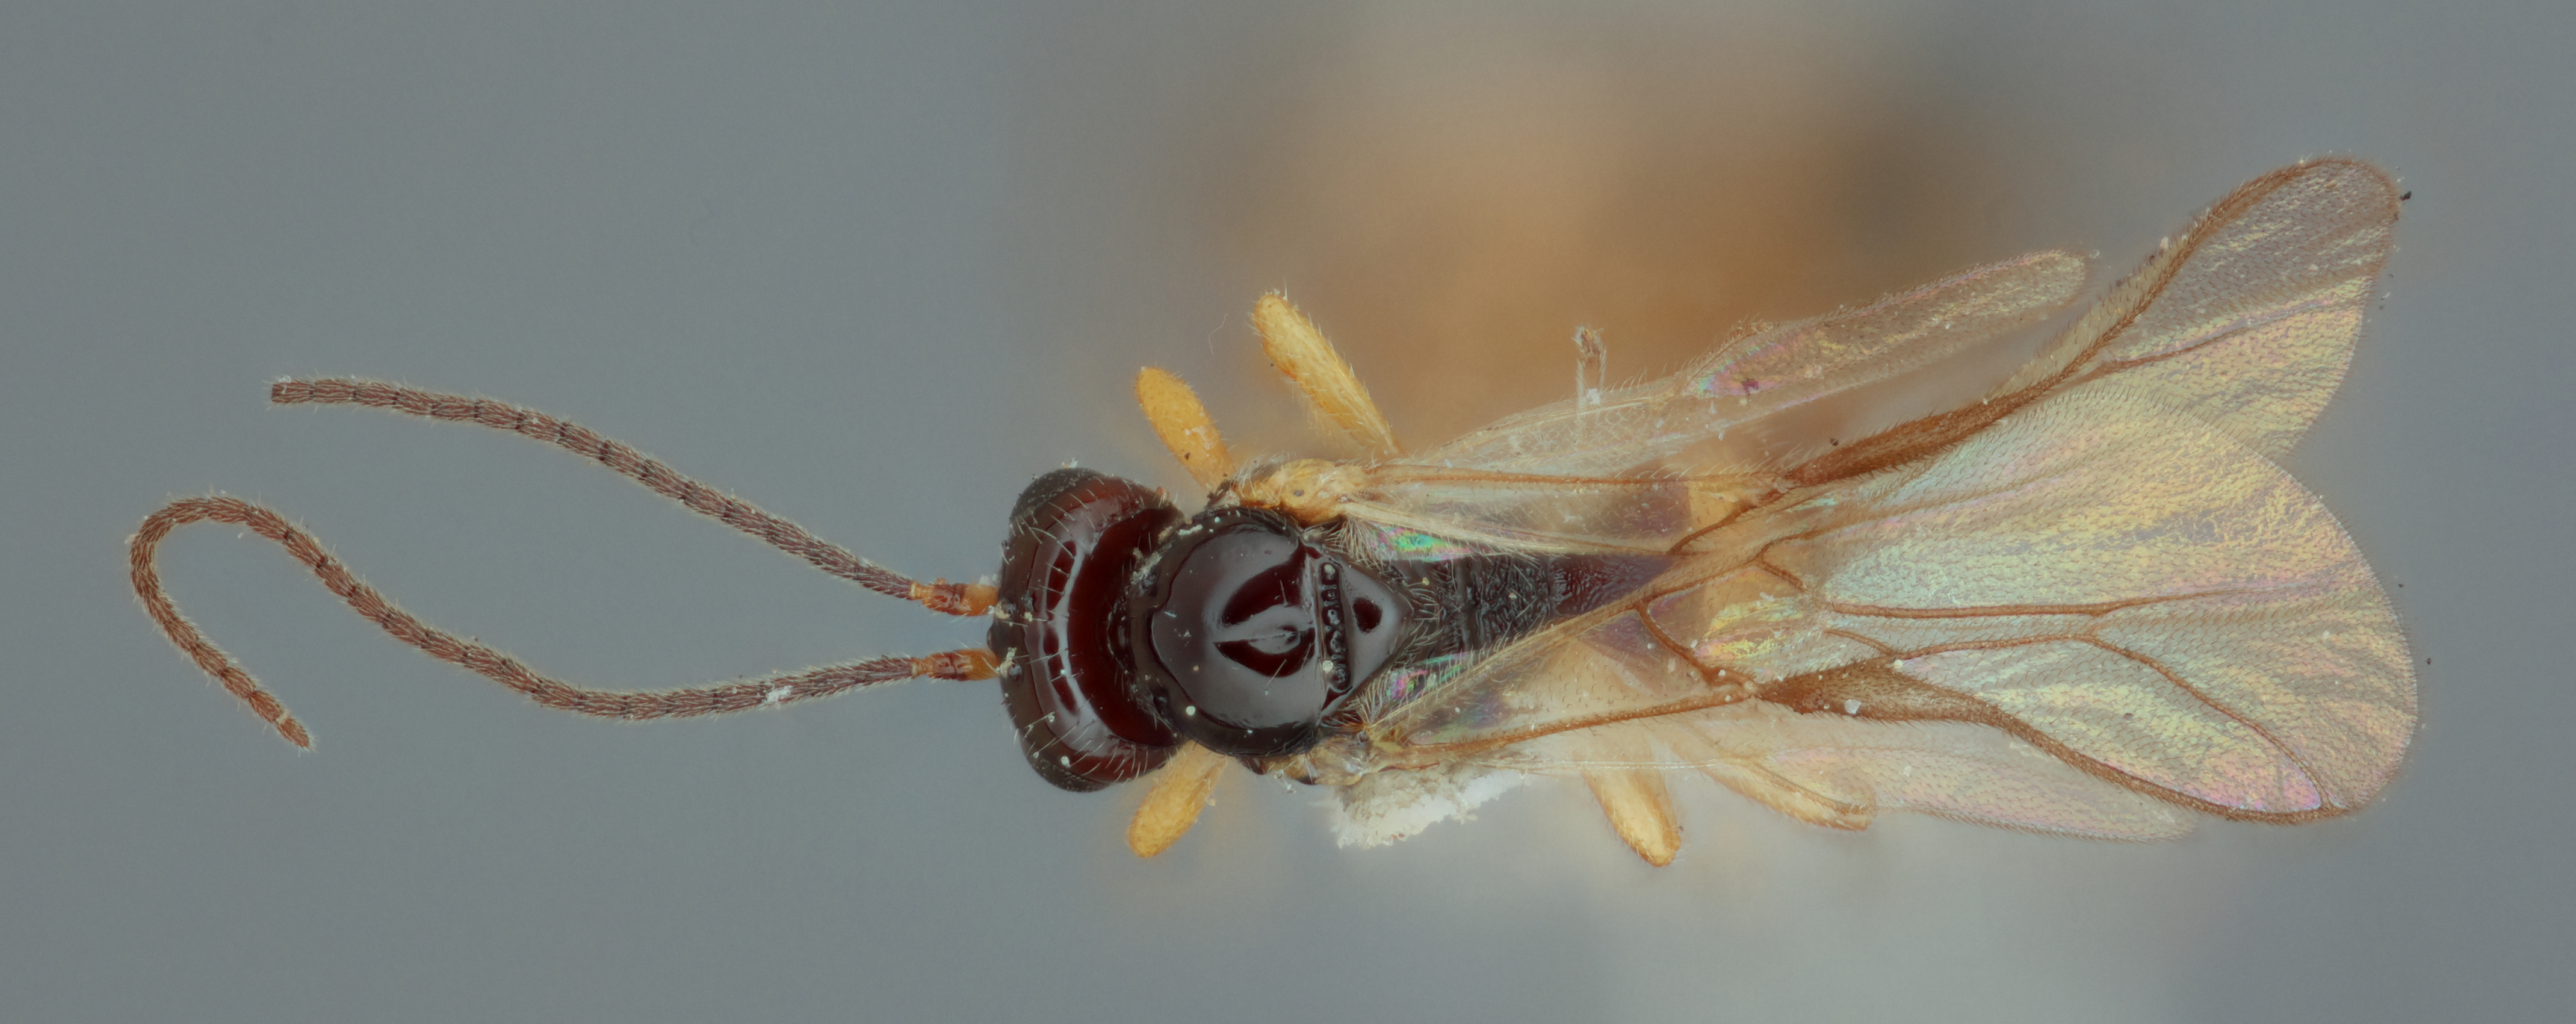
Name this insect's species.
Opius mandibularis
